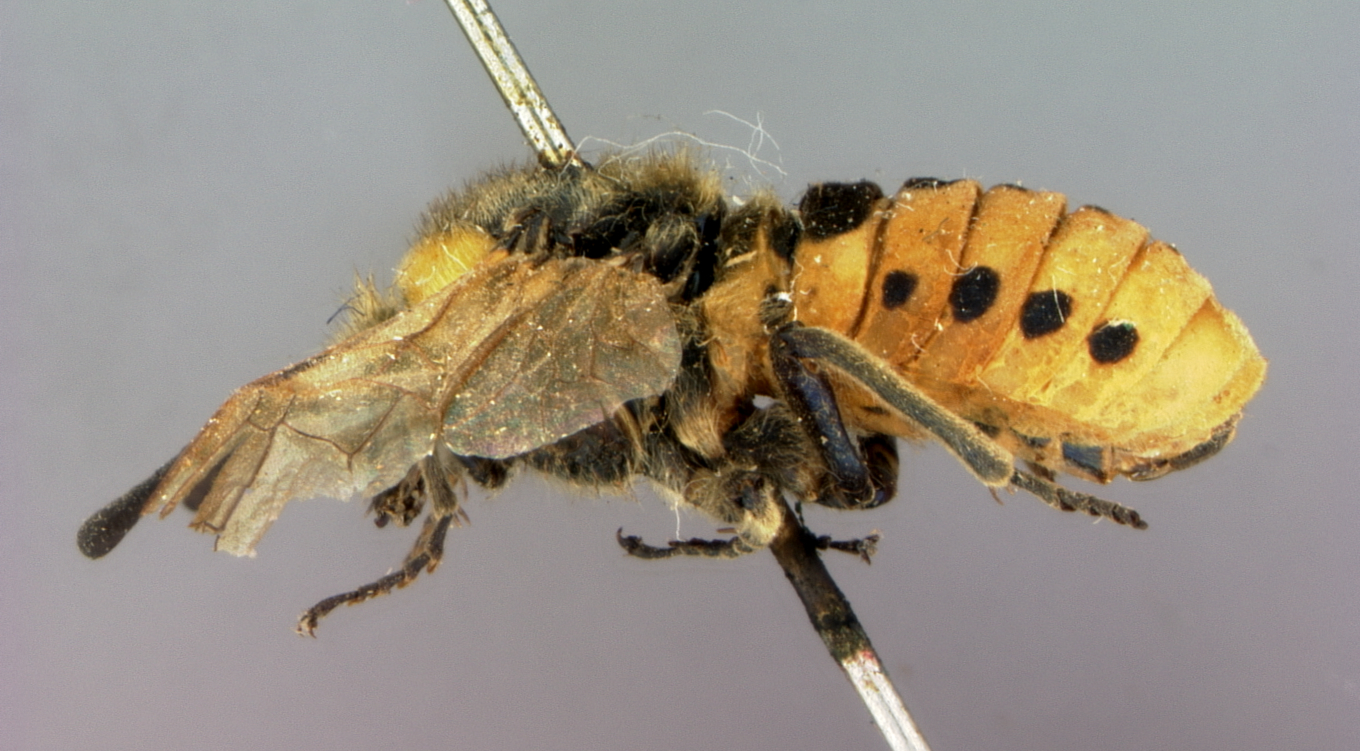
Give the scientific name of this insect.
Cimbex maculata
